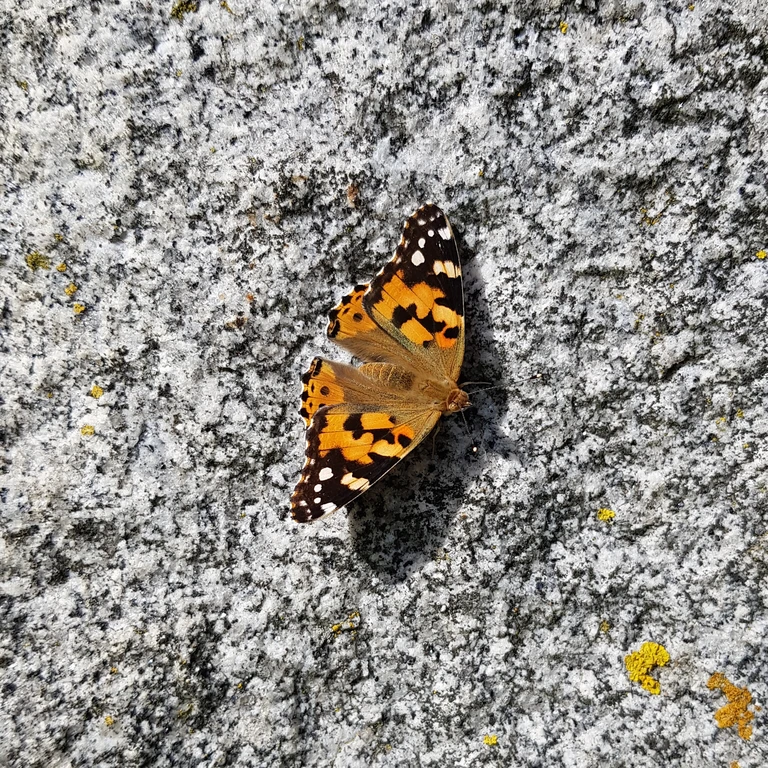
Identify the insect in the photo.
Vanessa cardui
